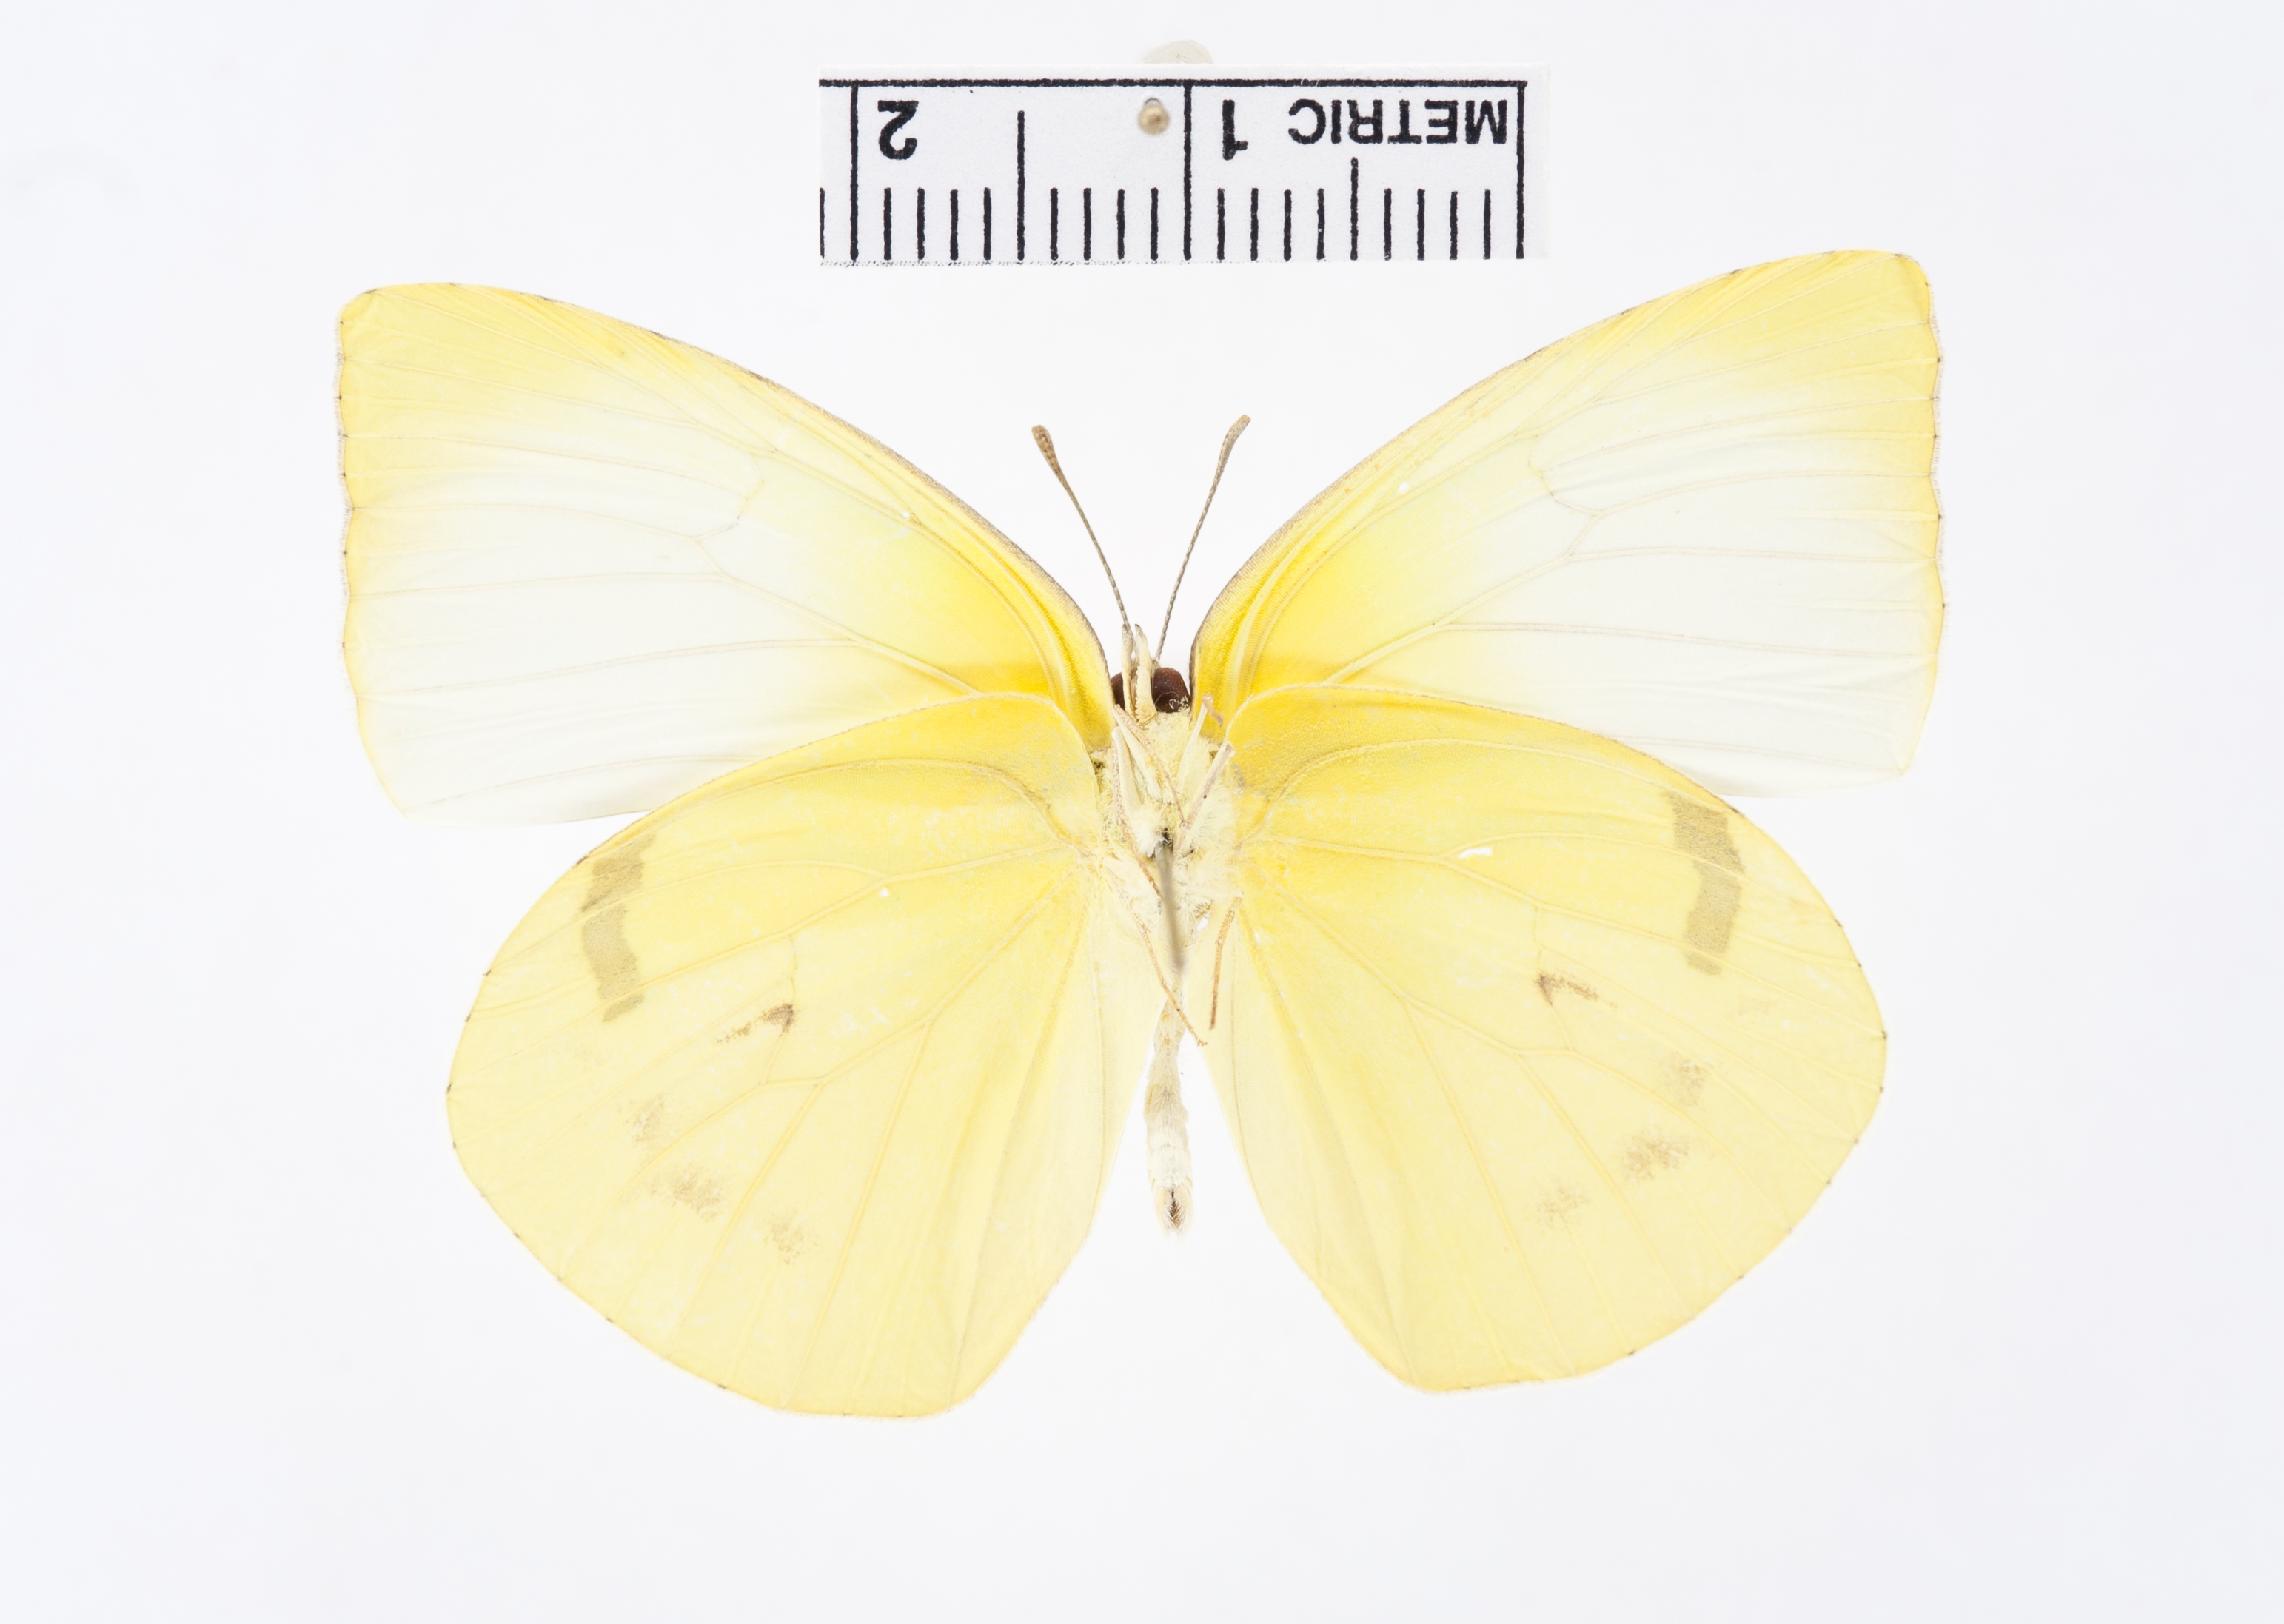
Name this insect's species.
Kricogonia lycide
